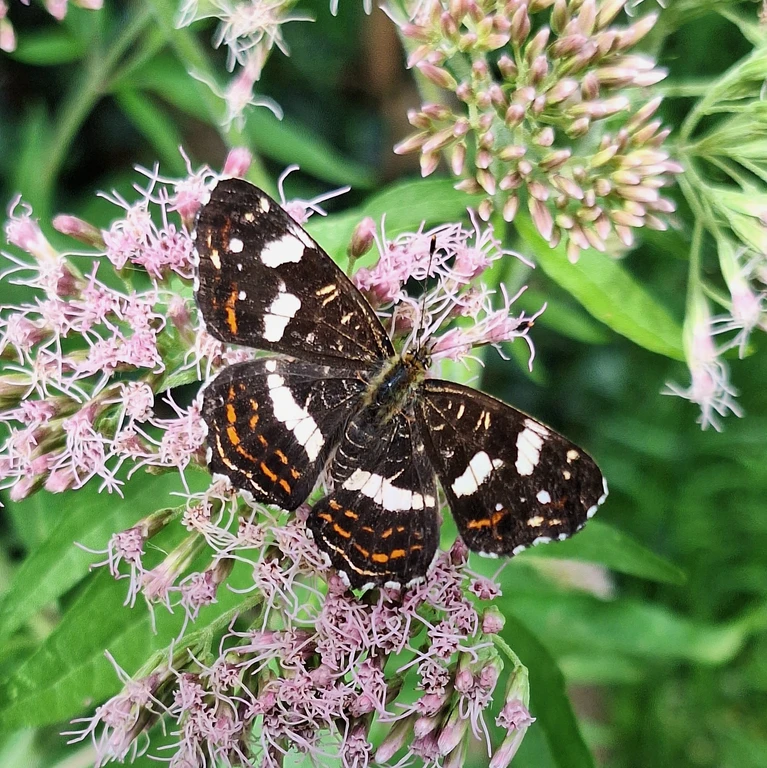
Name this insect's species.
Araschnia levana
